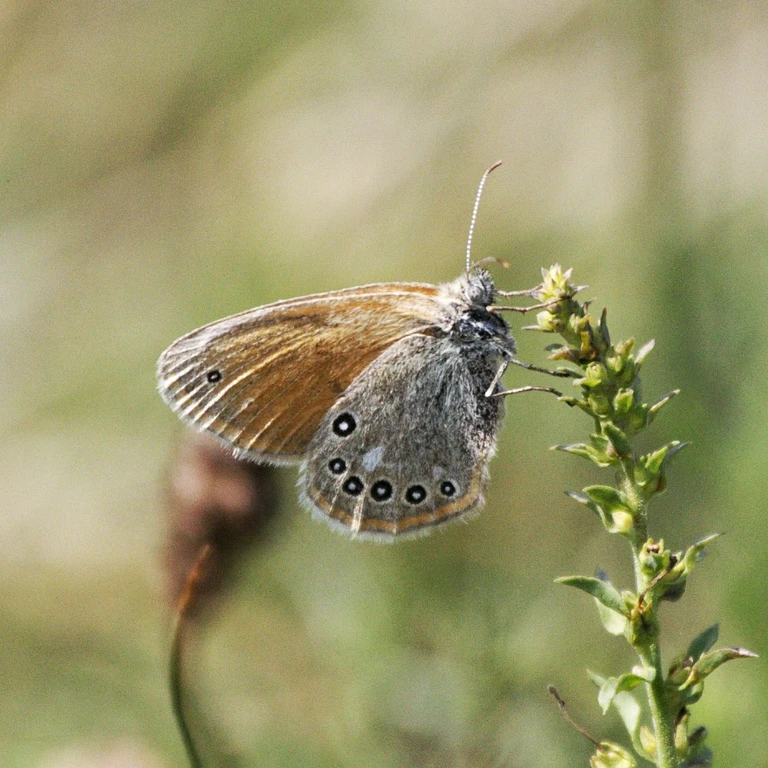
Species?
Coenonympha glycerion (also Coenonympha iphis)
